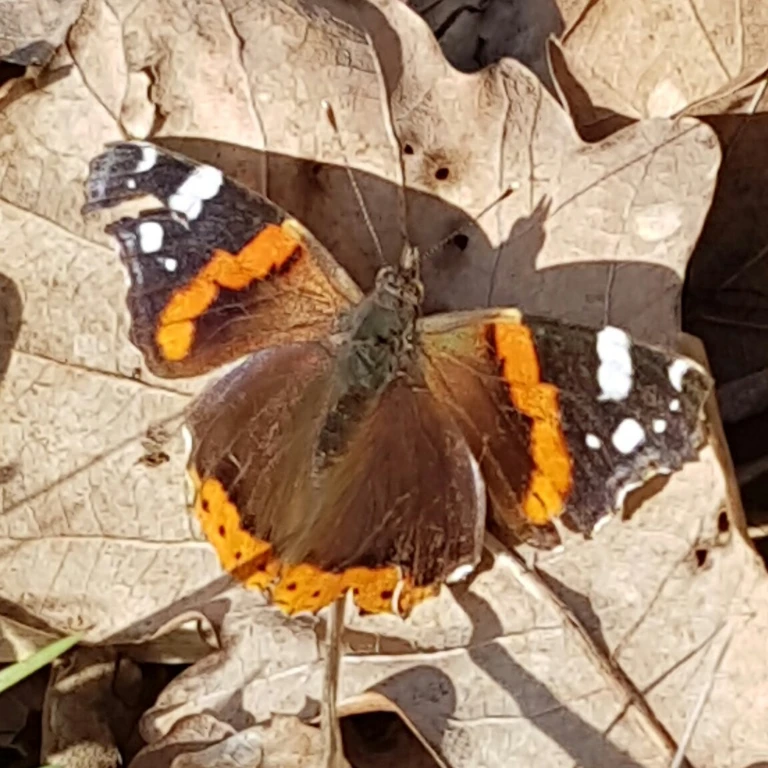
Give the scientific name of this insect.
Vanessa atalanta
